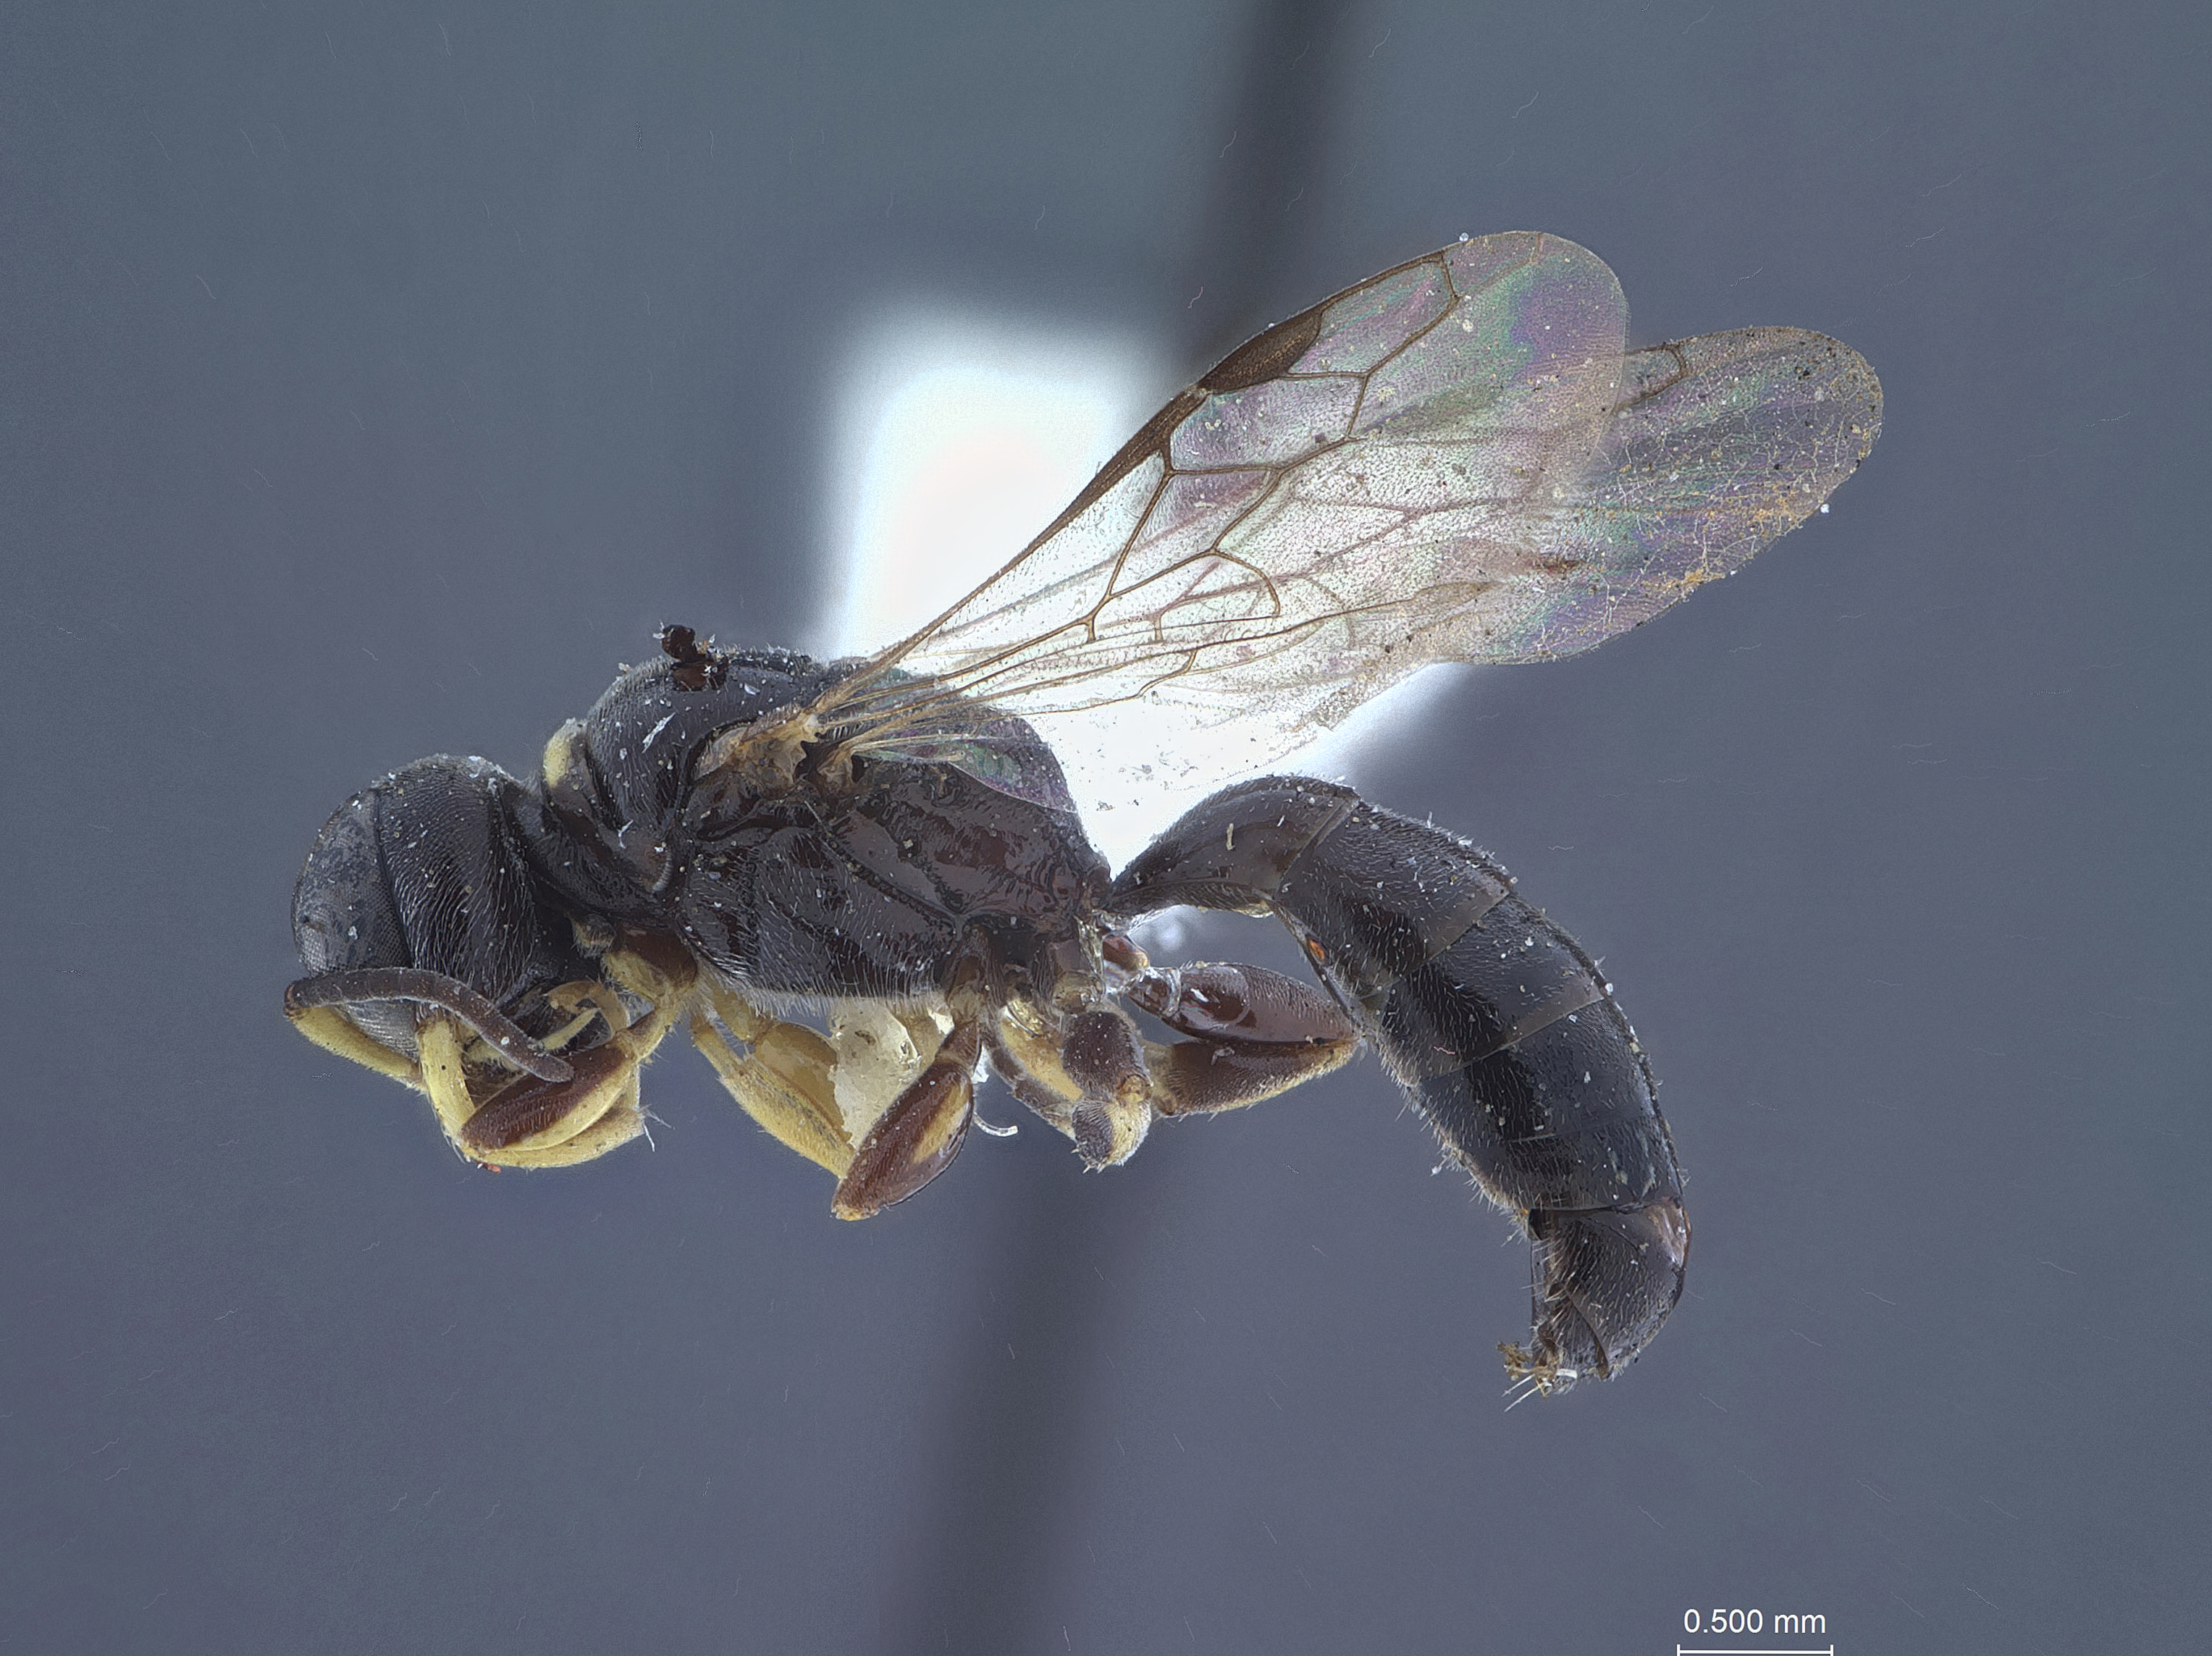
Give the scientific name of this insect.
Crossocerus pseudochromatipus
